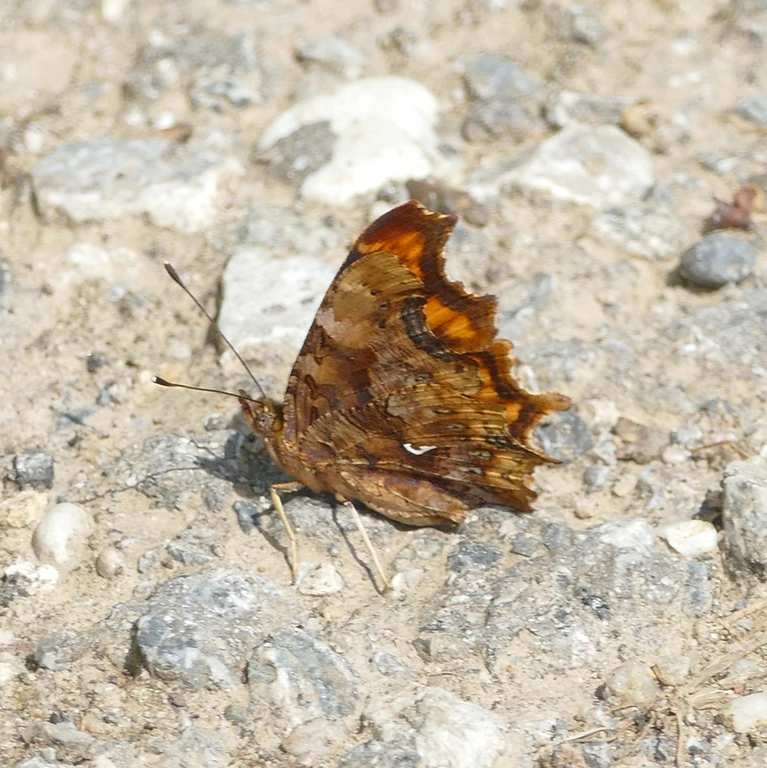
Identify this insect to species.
Polygonia c-album
